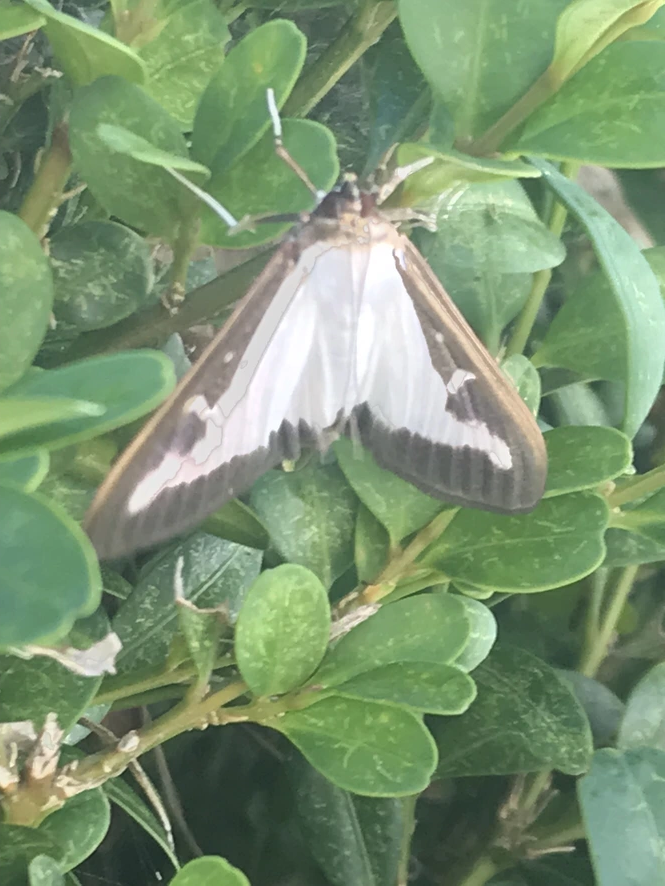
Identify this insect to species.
Cydalima perspectalis
